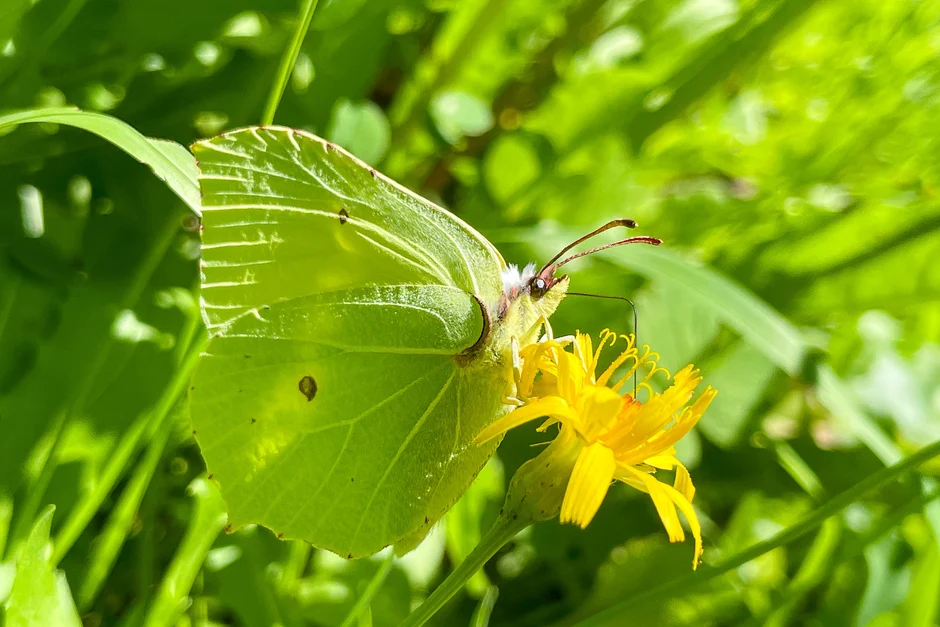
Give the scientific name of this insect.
Gonepteryx rhamni
